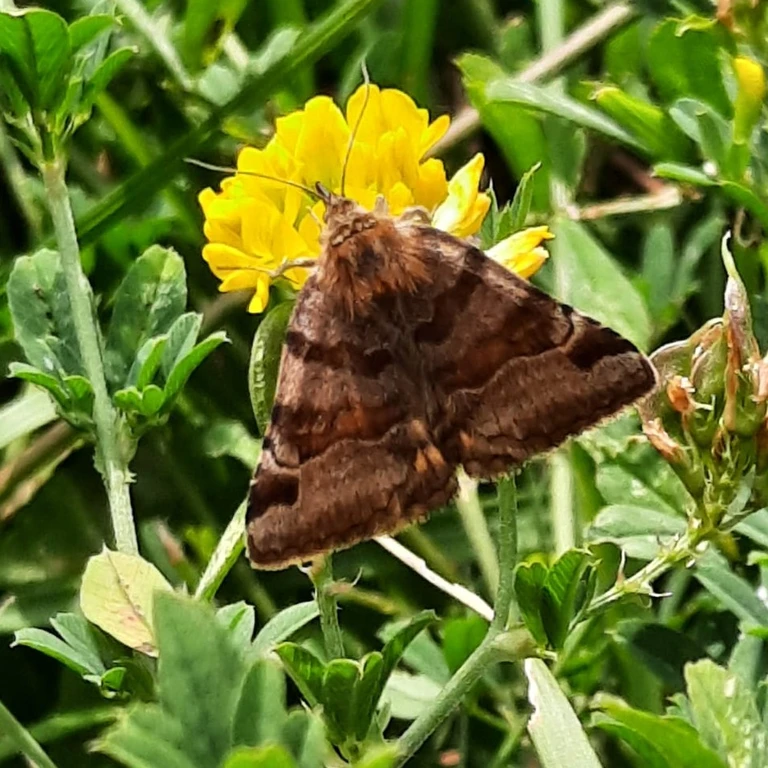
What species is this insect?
Euclidia glyphica
